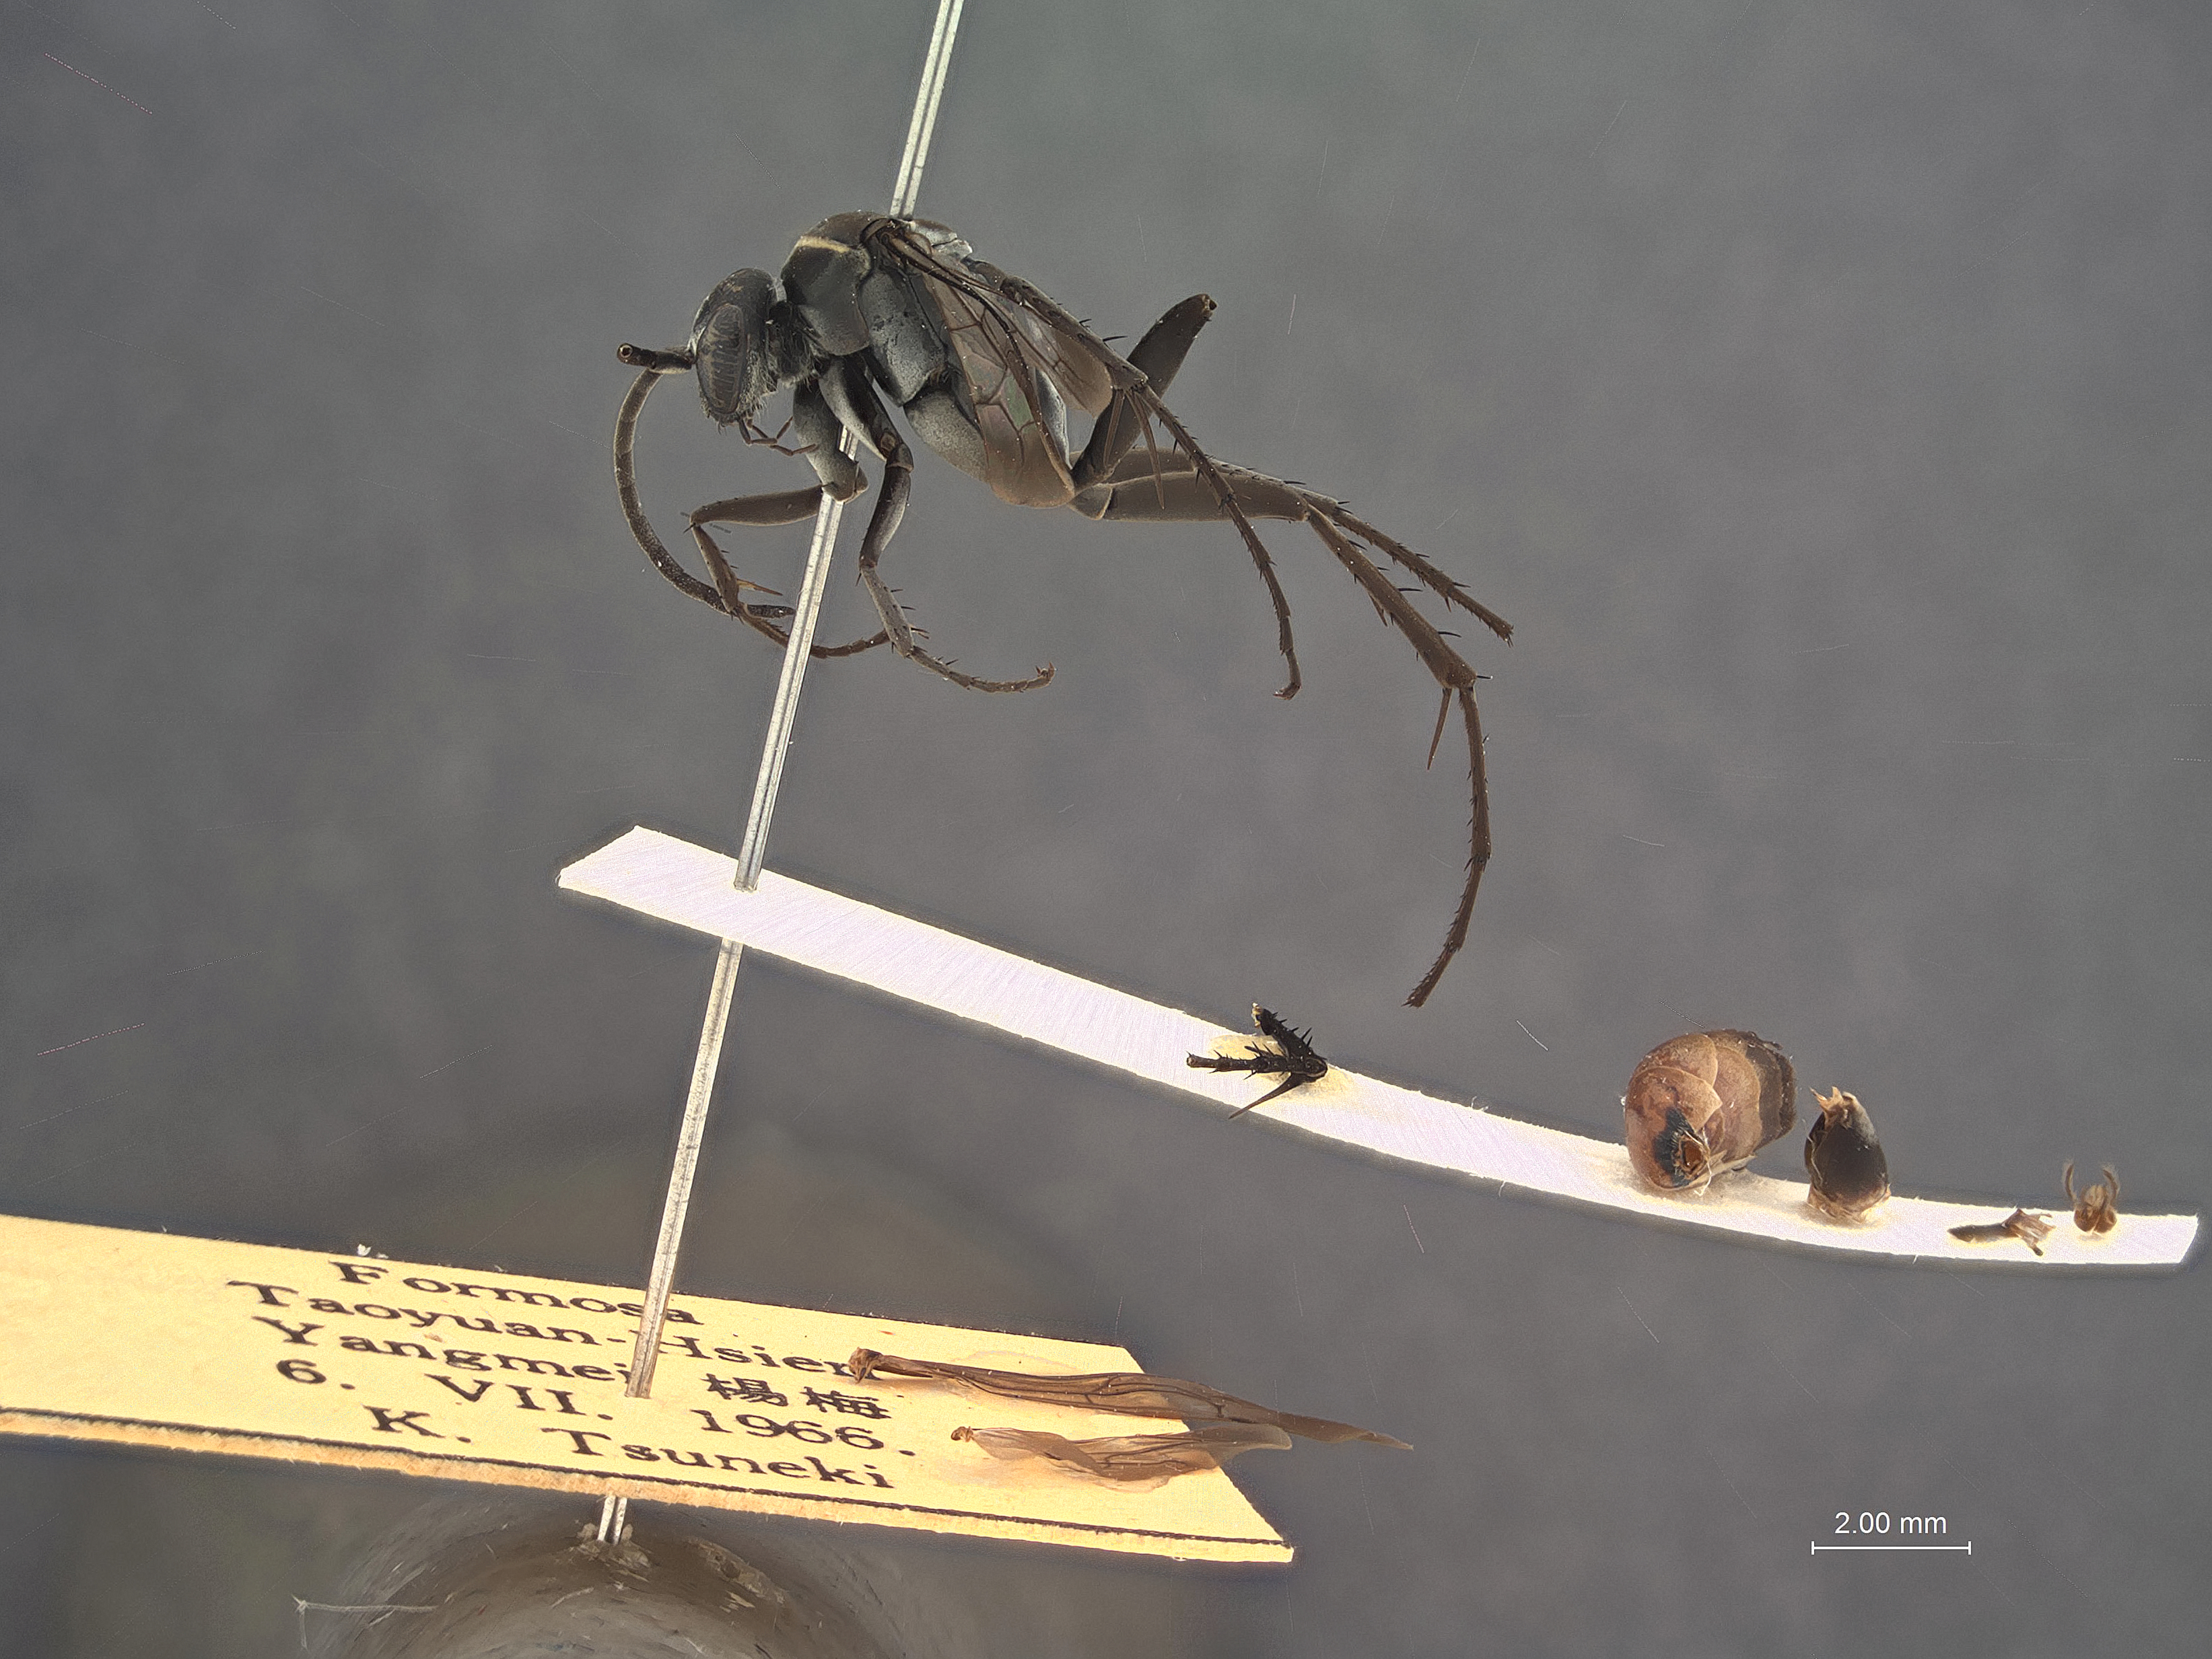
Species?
Anoplius formosanus
